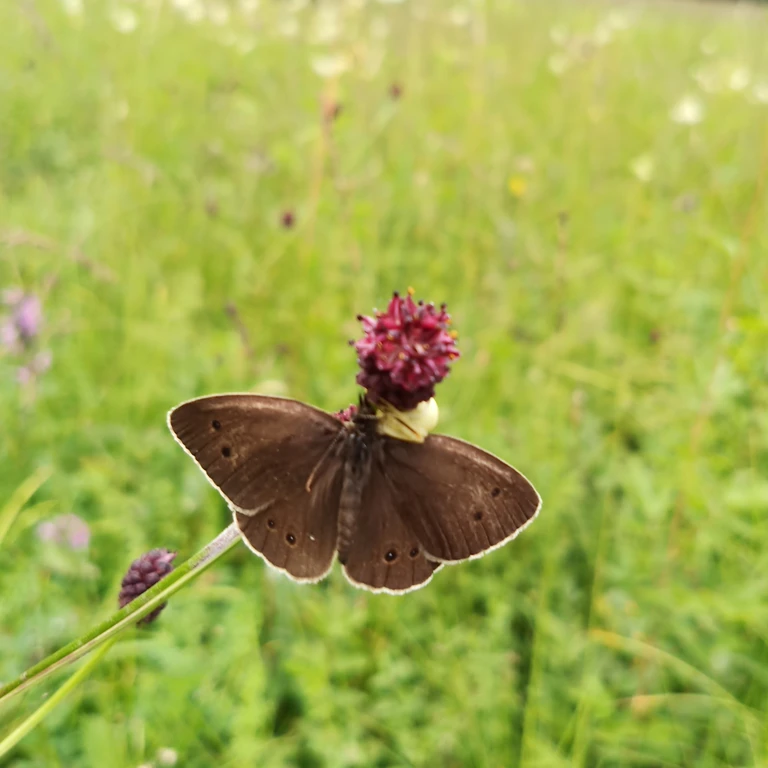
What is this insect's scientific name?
Aphantopus hyperantus
